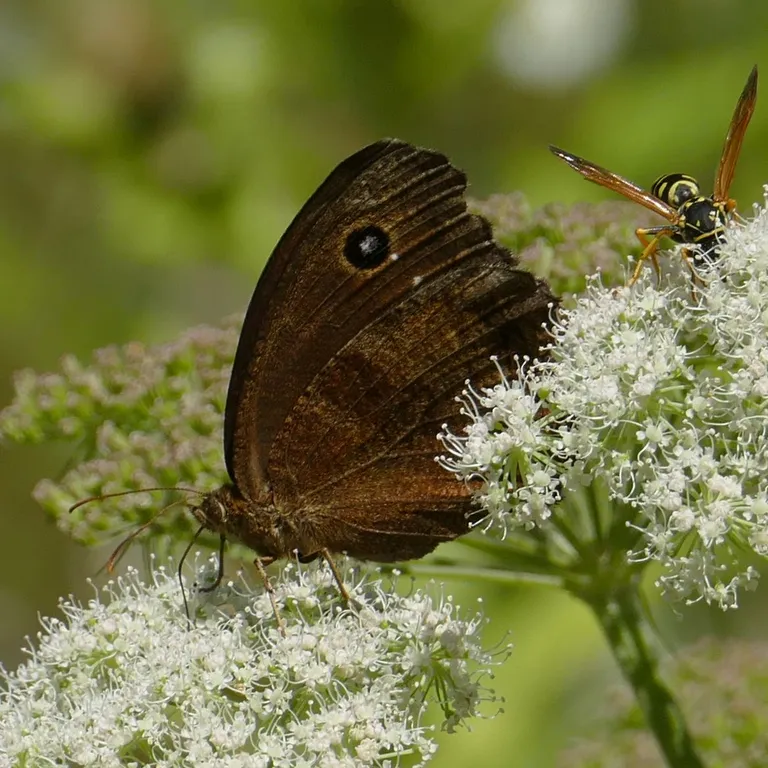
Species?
Minois dryas
